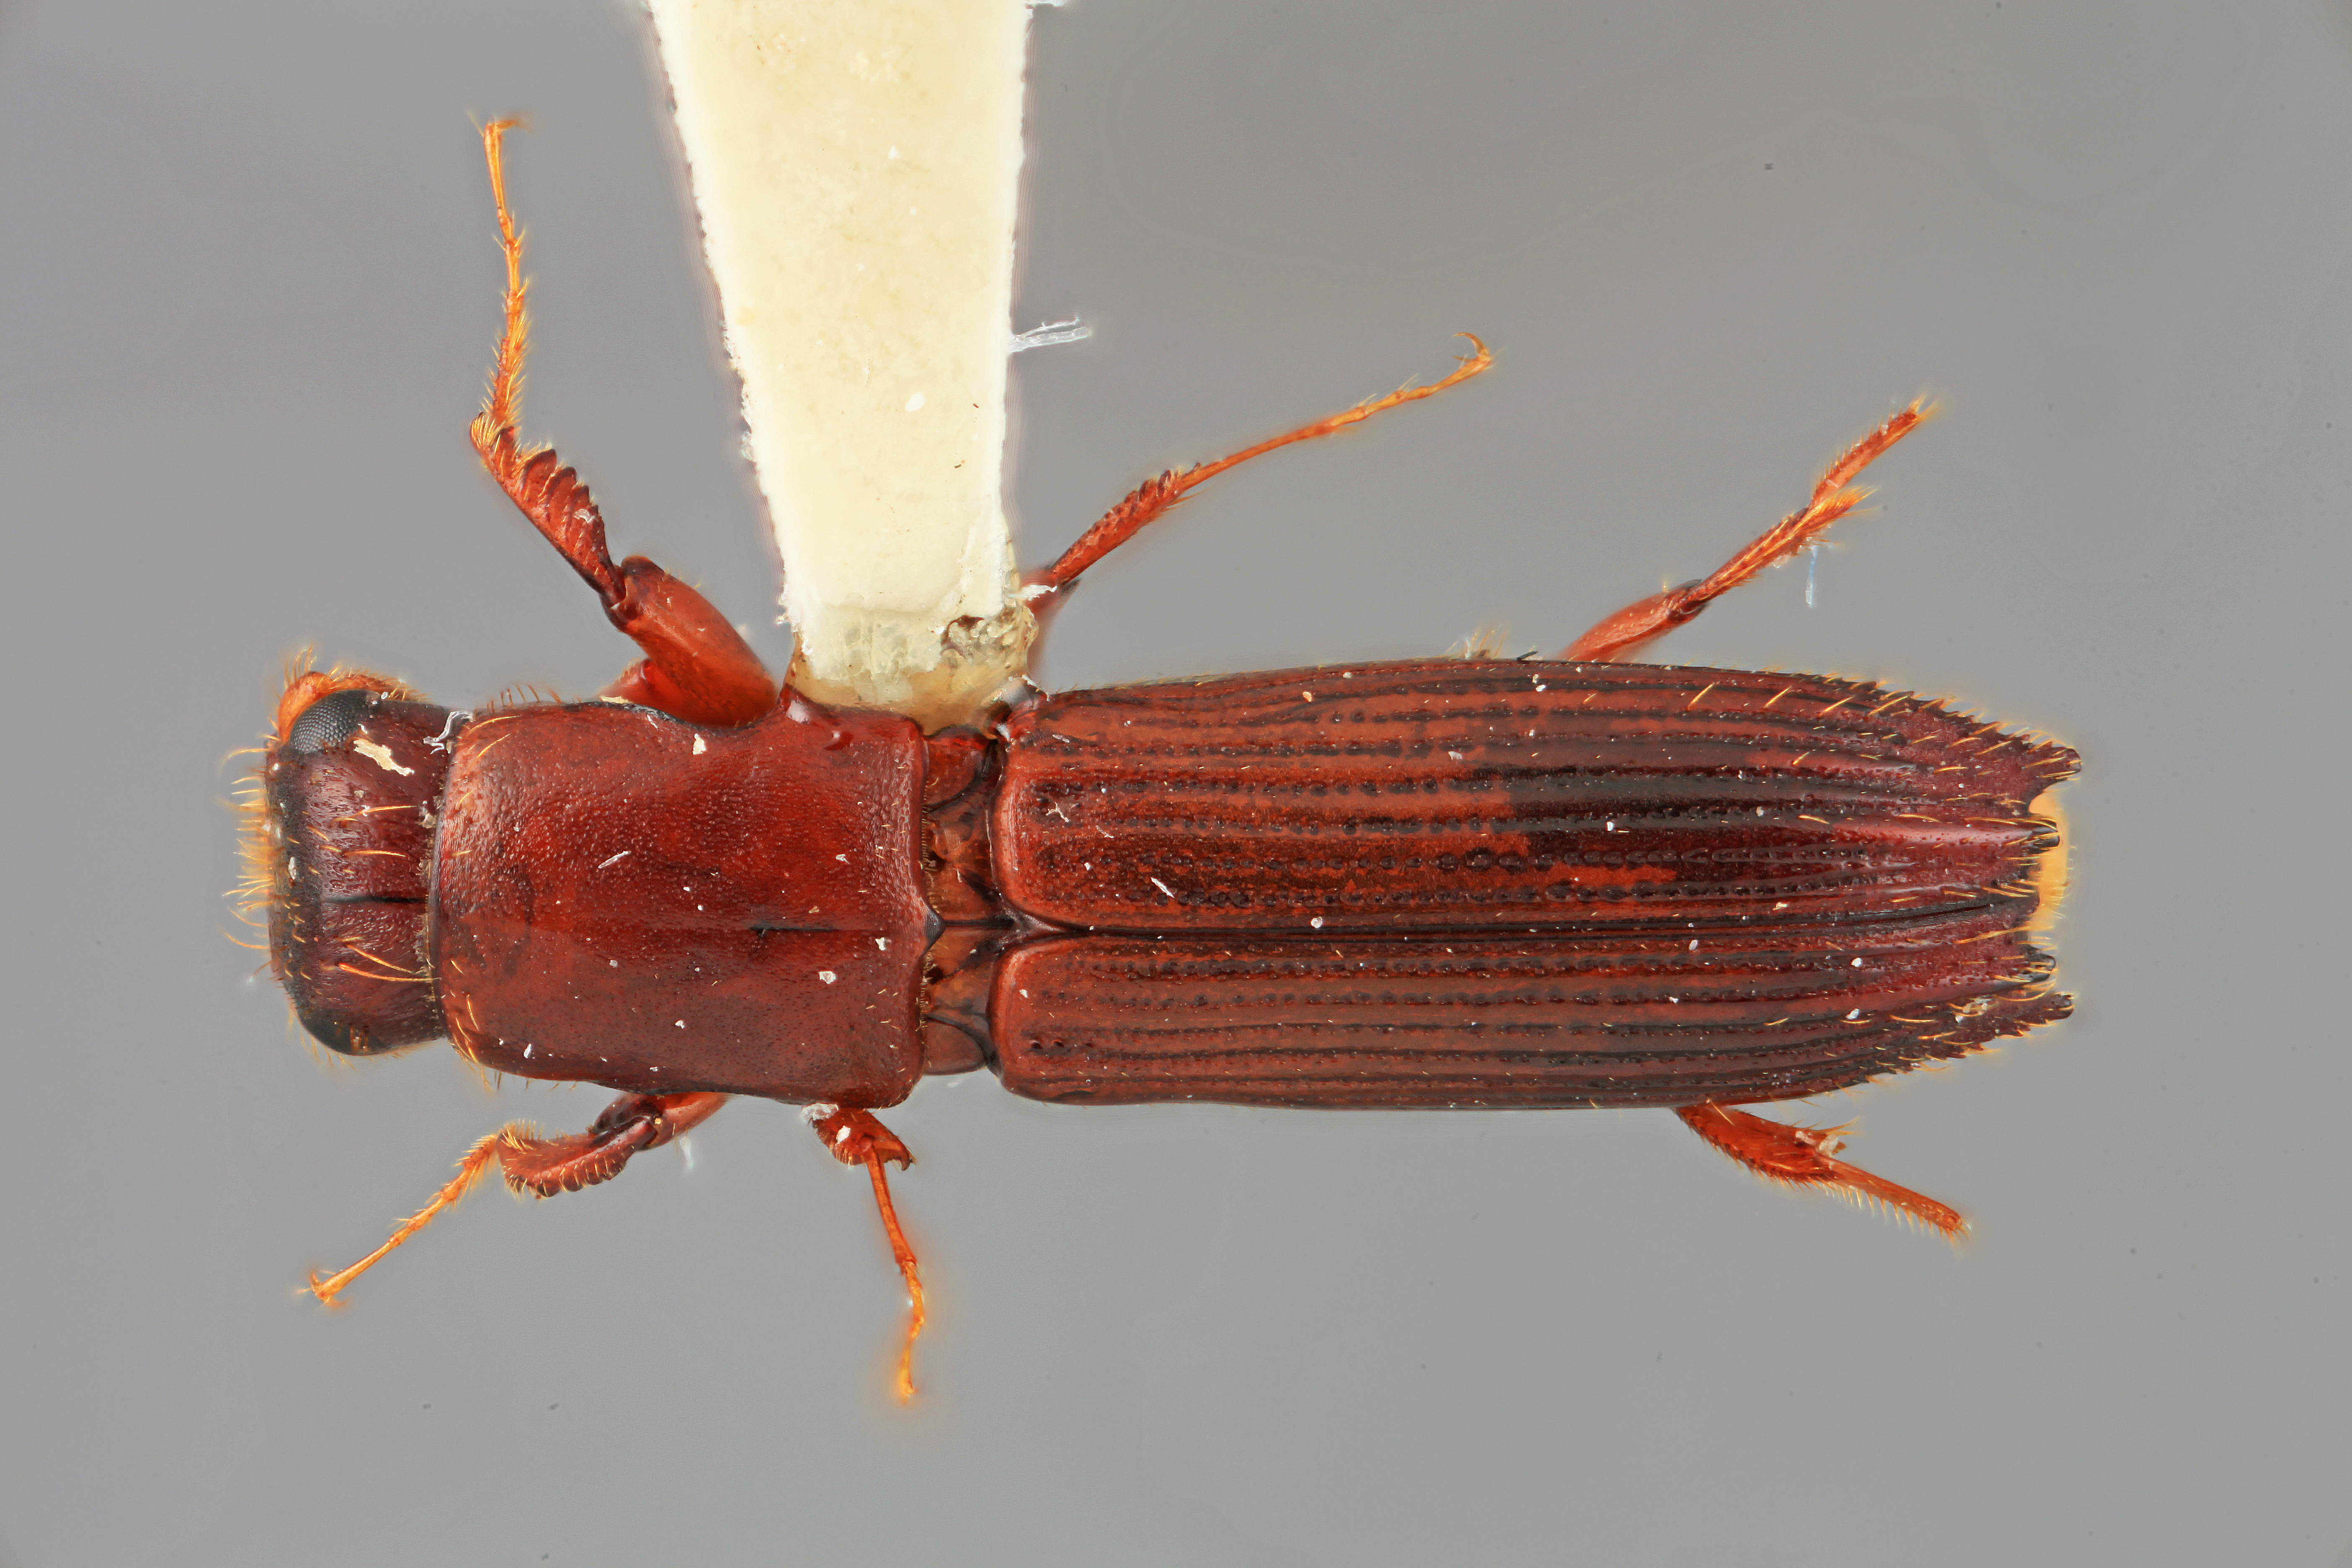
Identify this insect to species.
Platypus brevicornis
